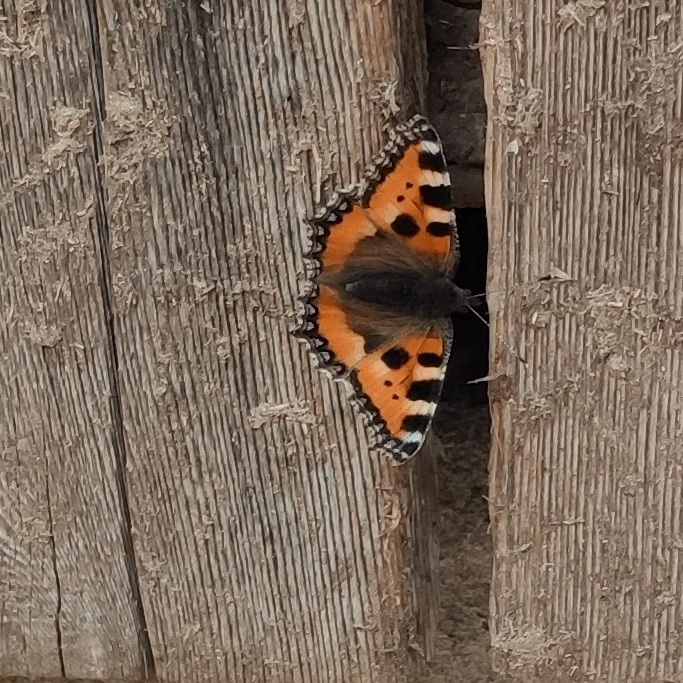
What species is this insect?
Aglais urticae
